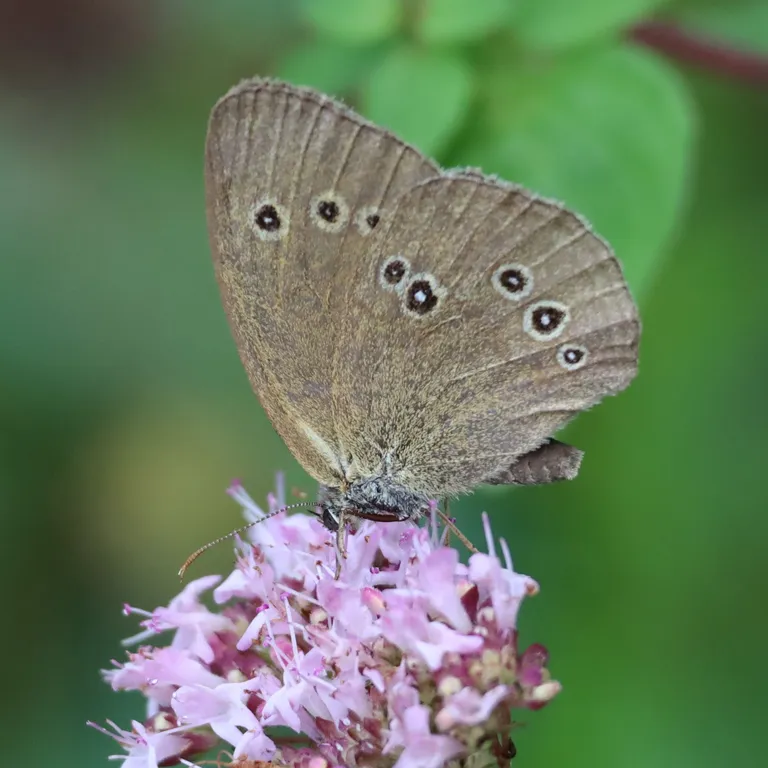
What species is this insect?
Aphantopus hyperantus
